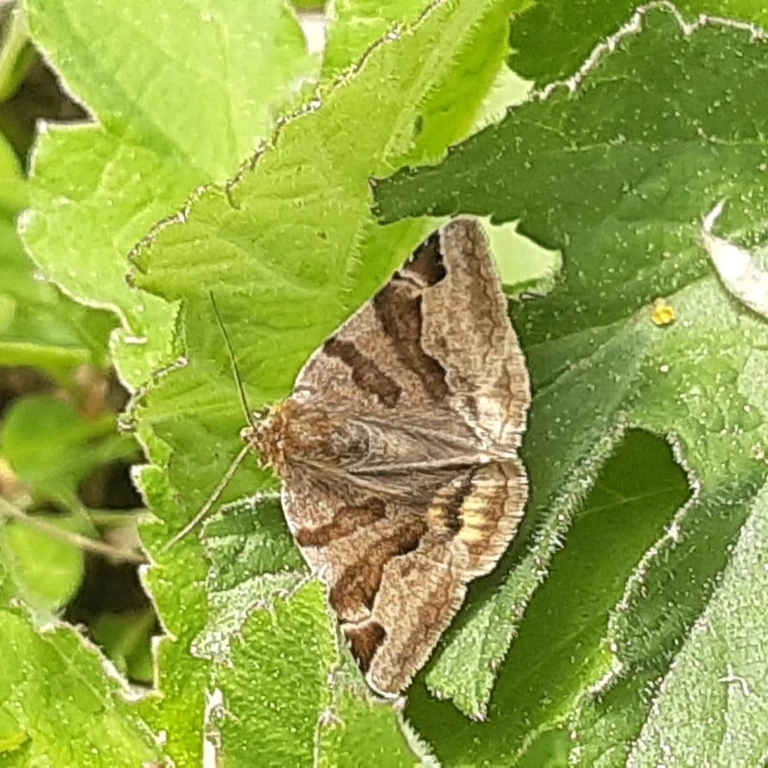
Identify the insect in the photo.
Euclidia glyphica
